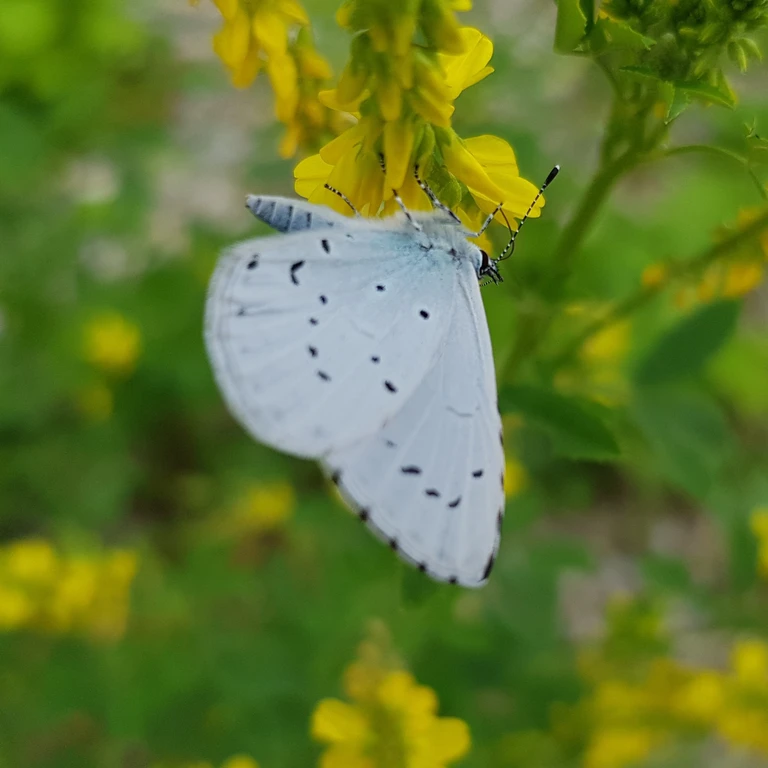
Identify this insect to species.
Celastrina argiolus
